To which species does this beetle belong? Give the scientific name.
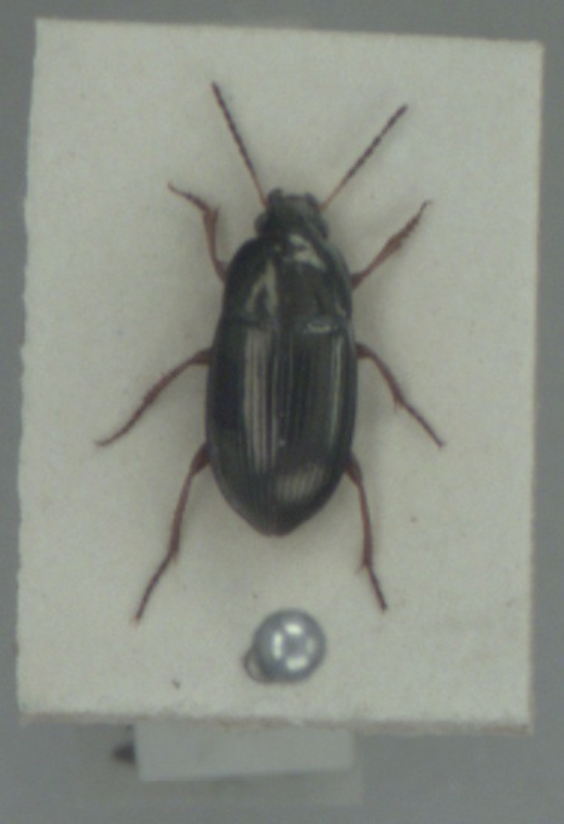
Amara anthobia
